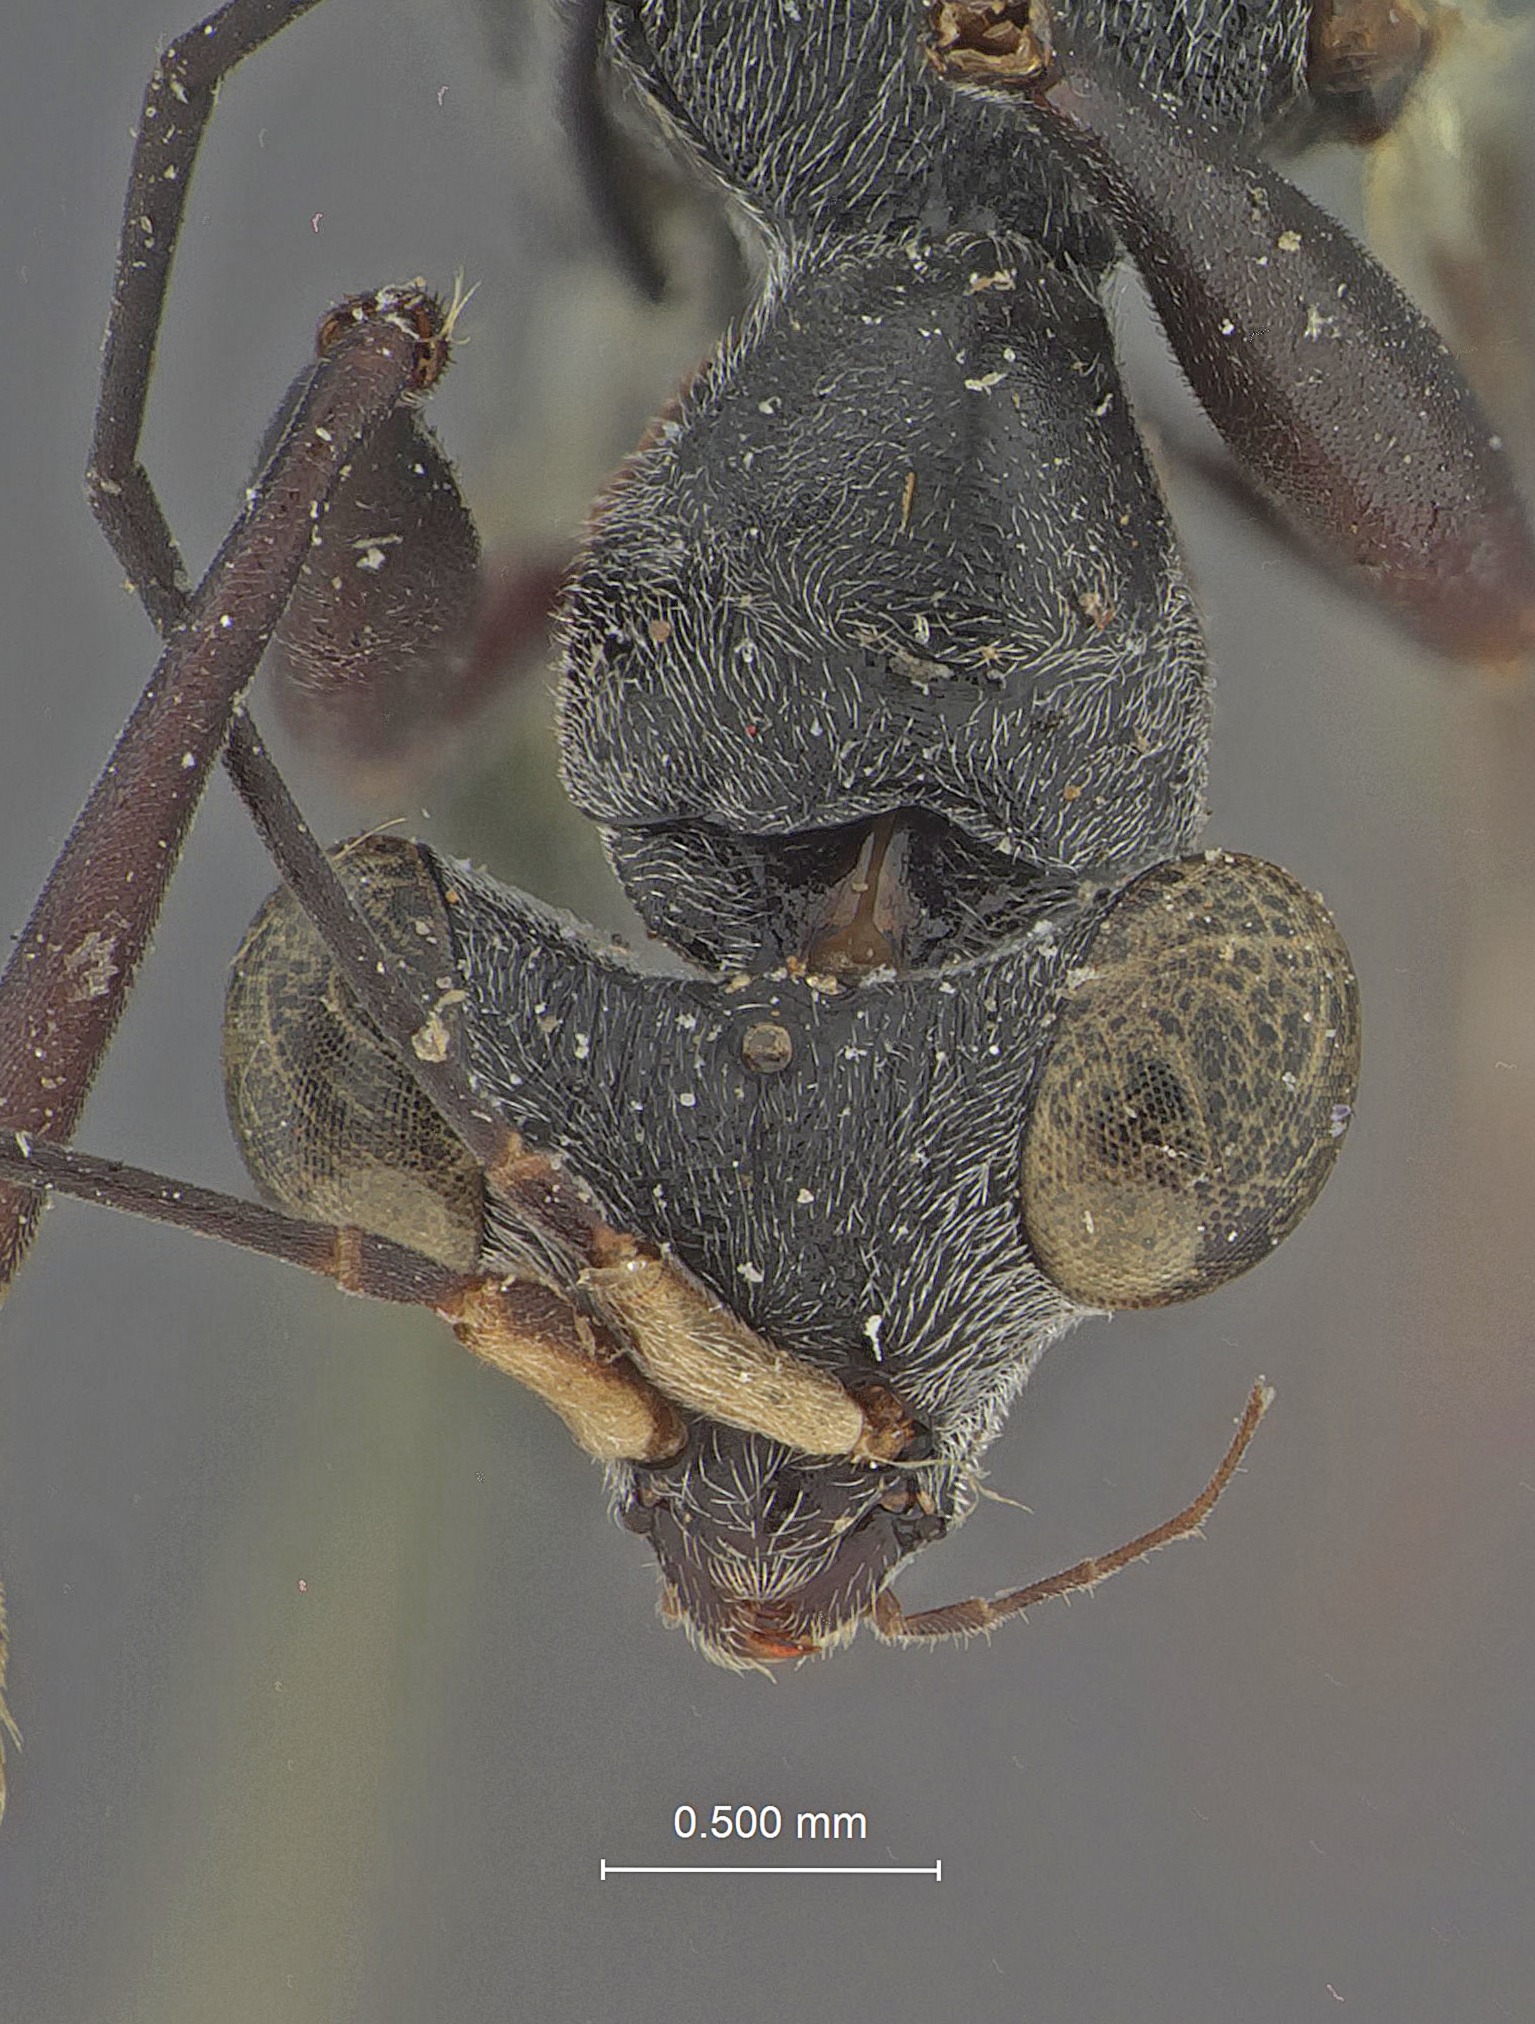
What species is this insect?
Psilodryinus reticulatus
